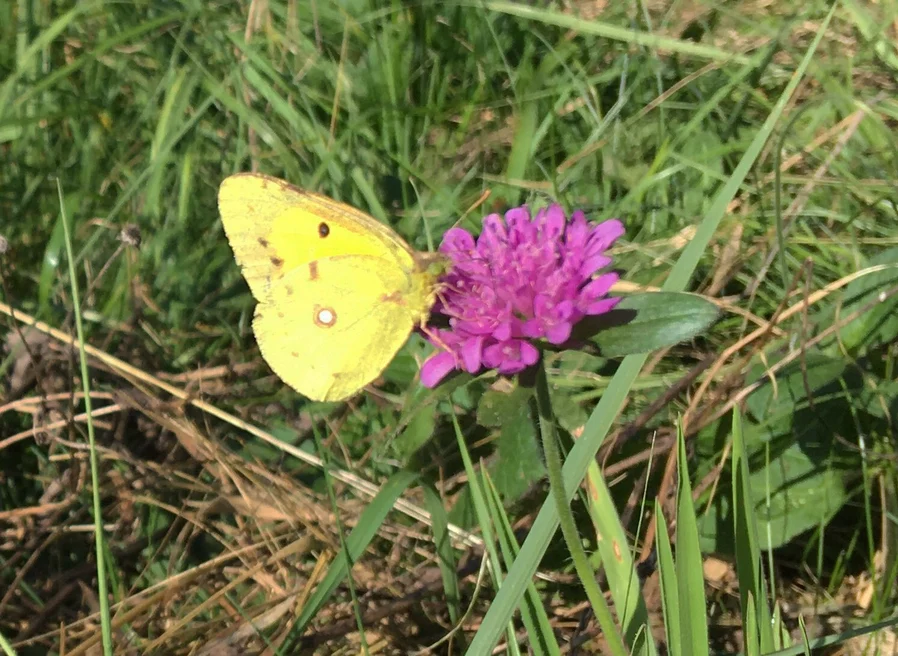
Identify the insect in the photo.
Colias croceus
